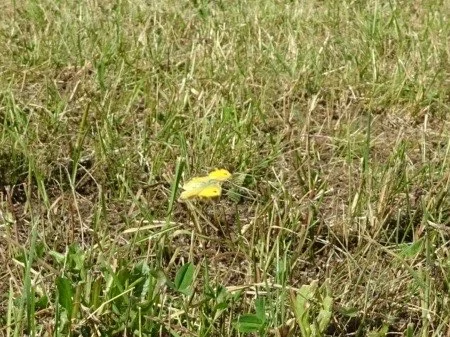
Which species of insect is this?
Colias croceus
